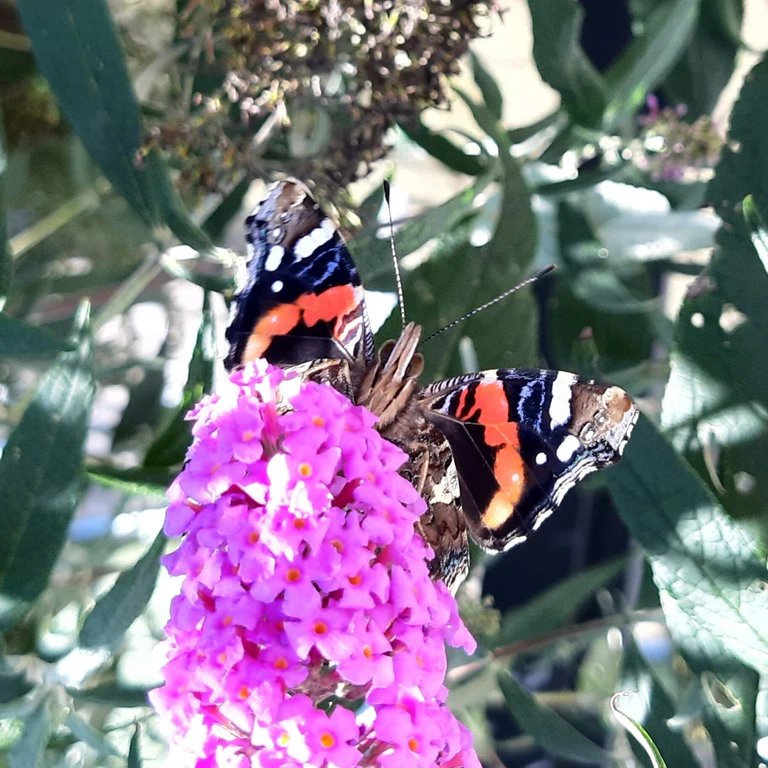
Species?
Vanessa atalanta
